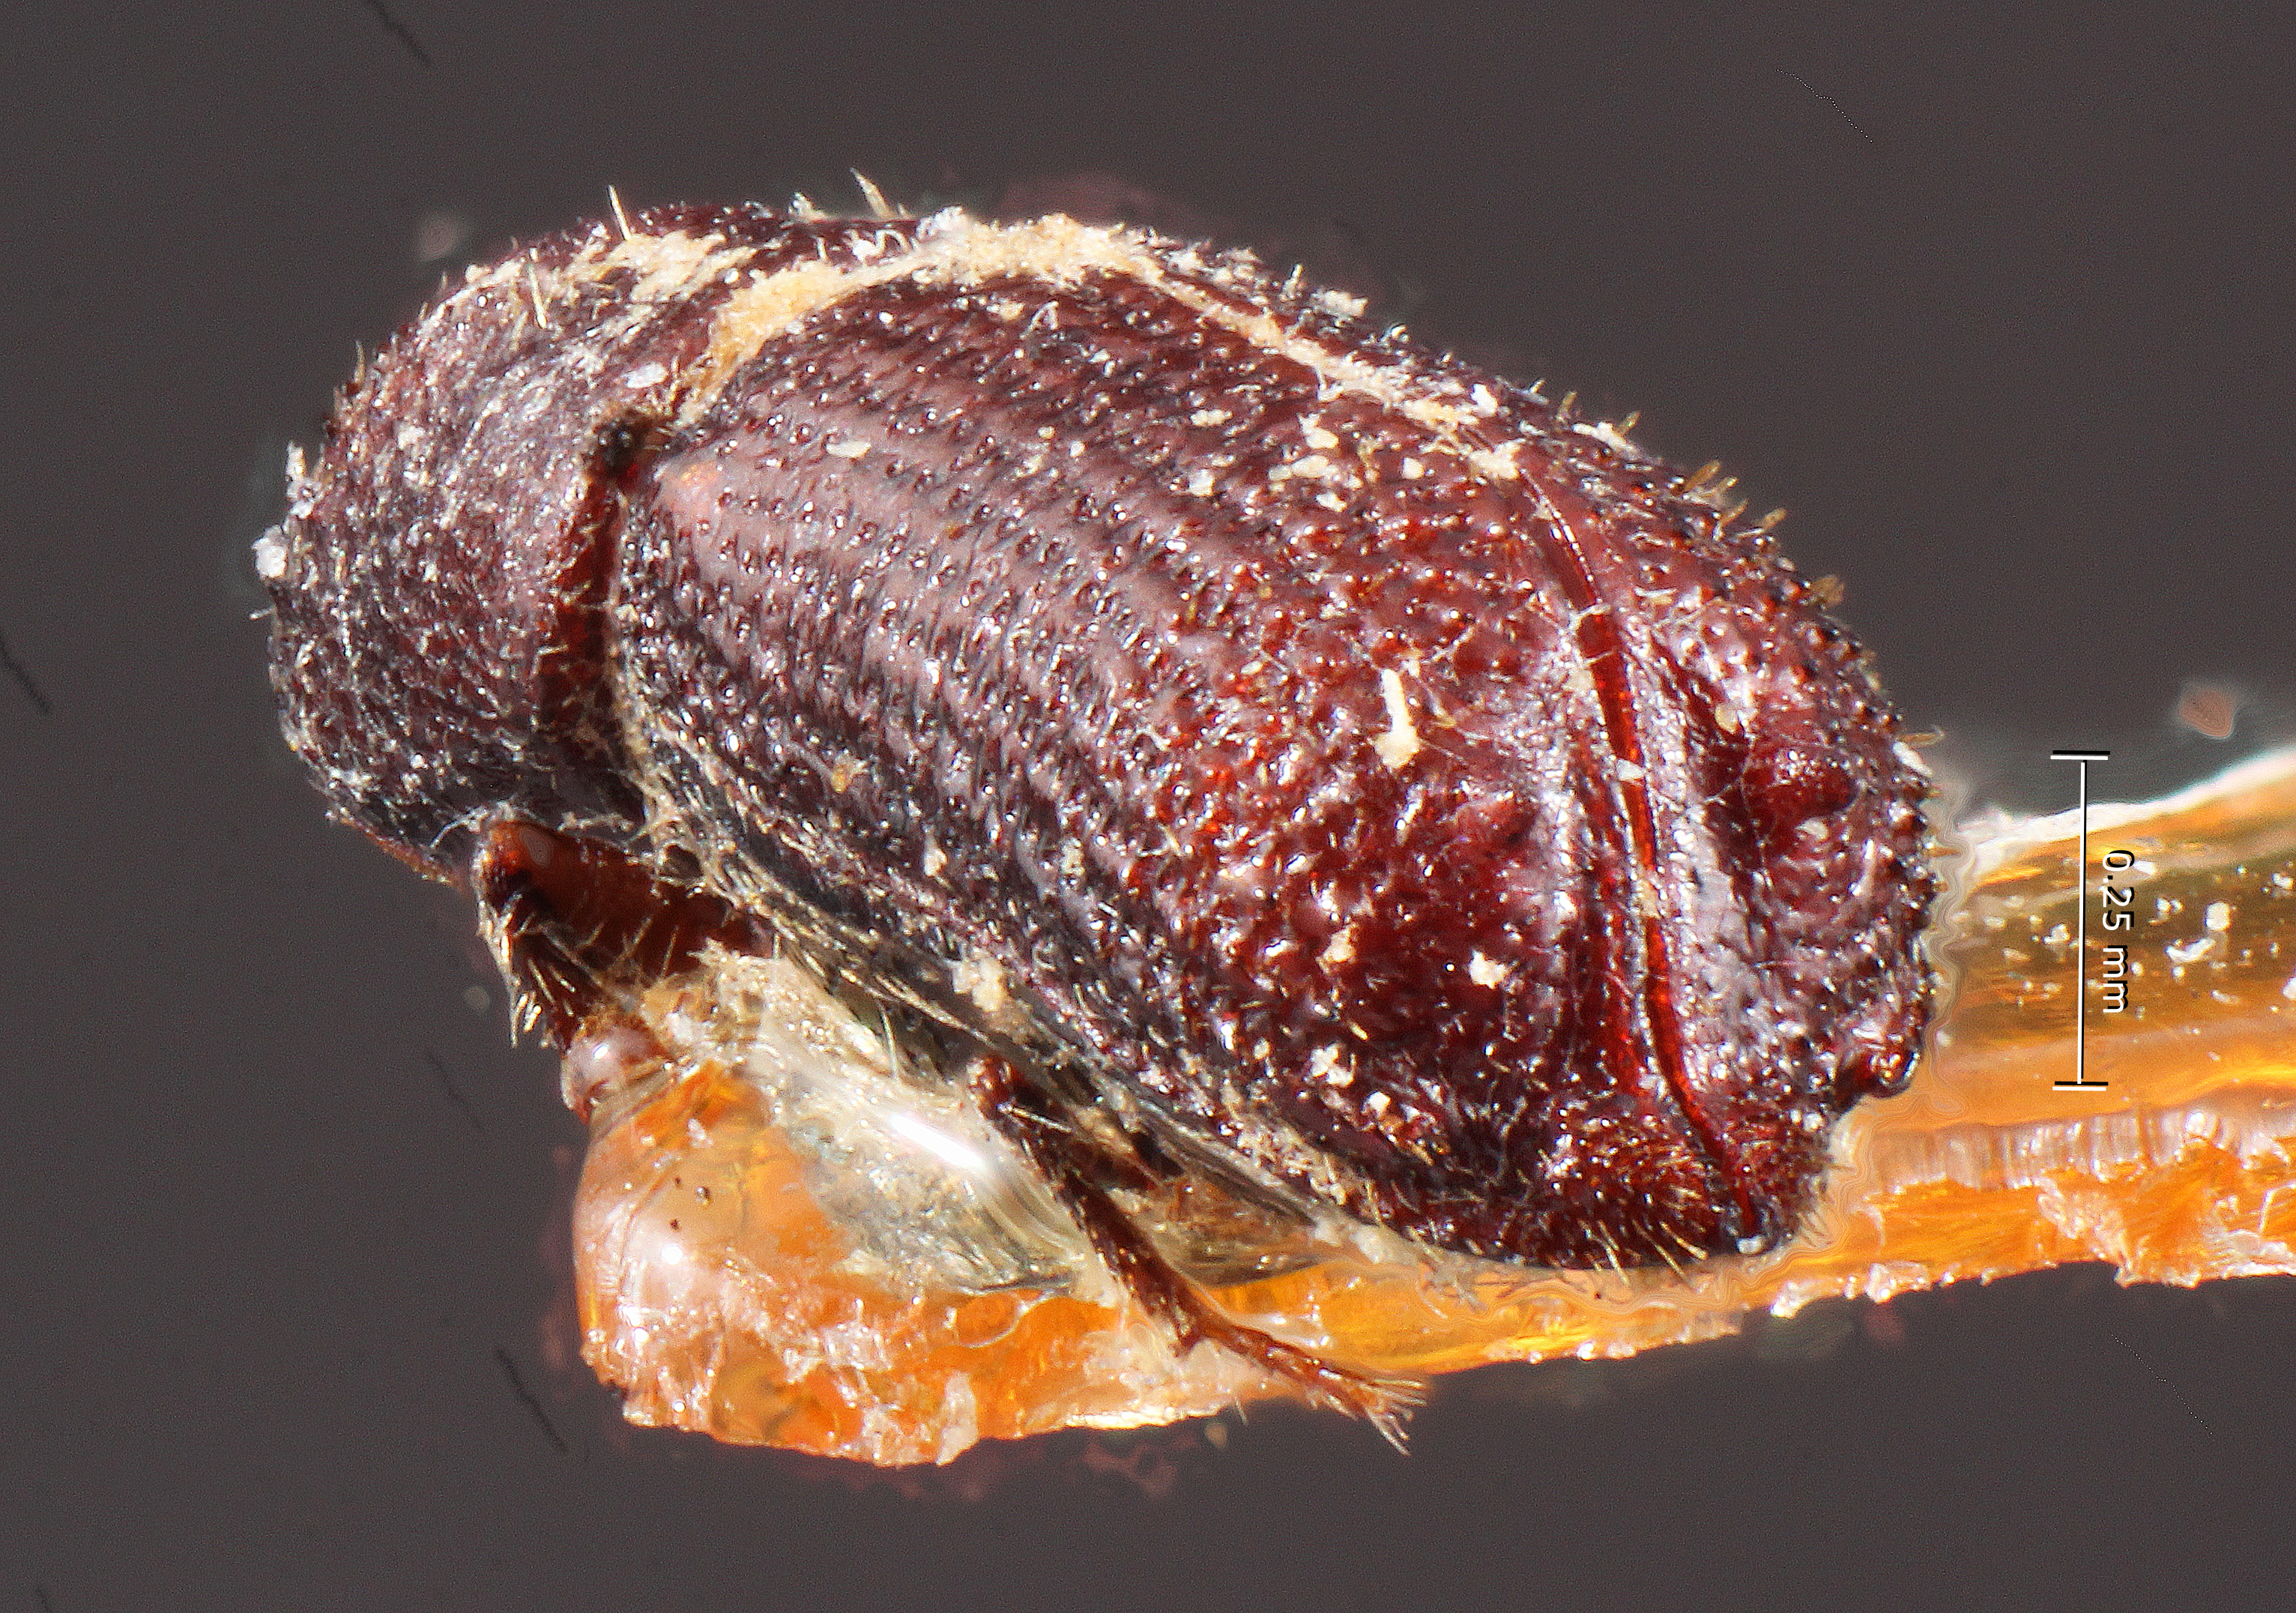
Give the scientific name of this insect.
Micracis harnedi
